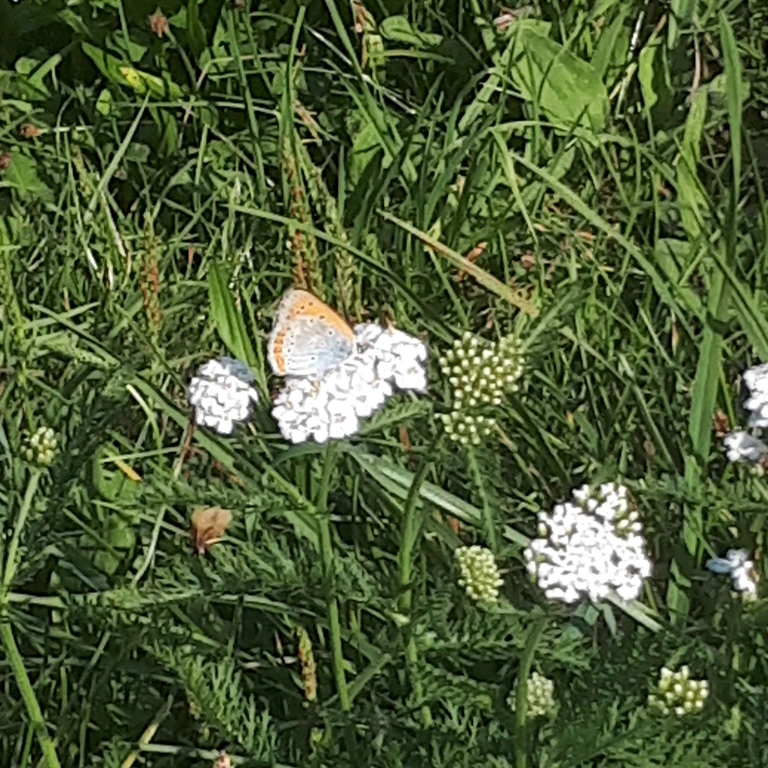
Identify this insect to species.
Lycaena dispar
